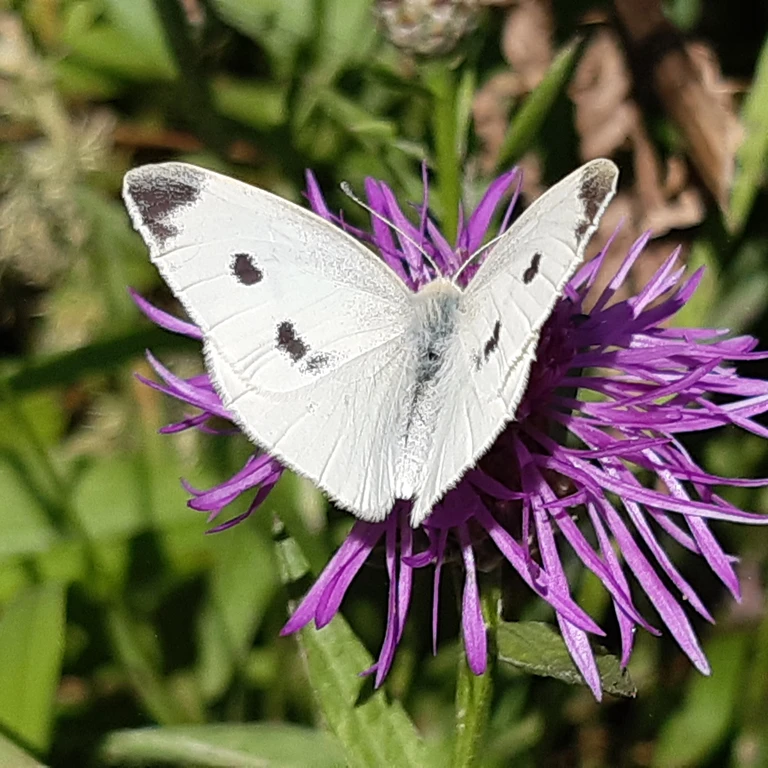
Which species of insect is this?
Pieris rapae
